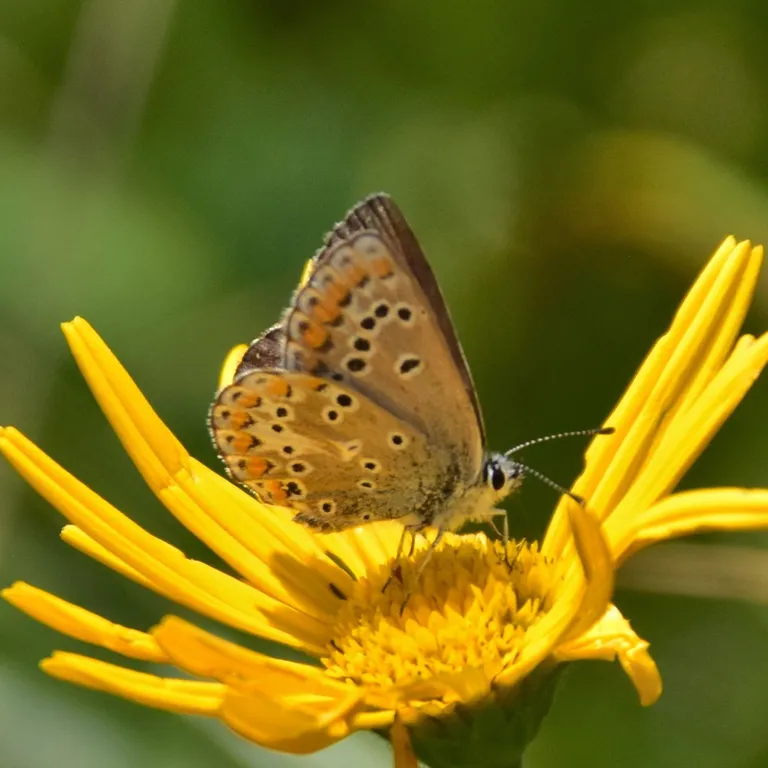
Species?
Aricia agestis/artaxerxes
